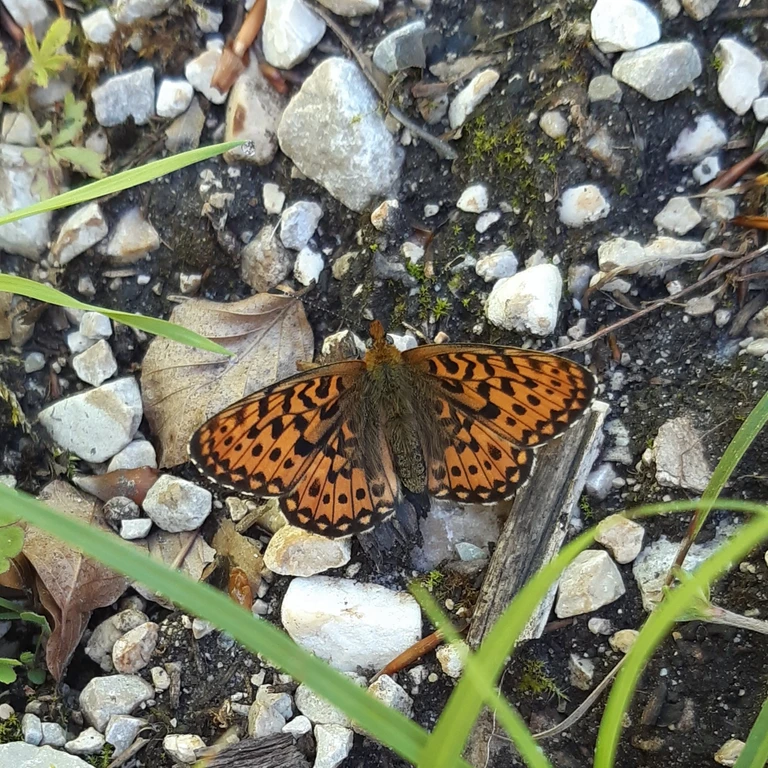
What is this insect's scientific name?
Boloria euphrosyne (also Clossiana euphrosyne)
